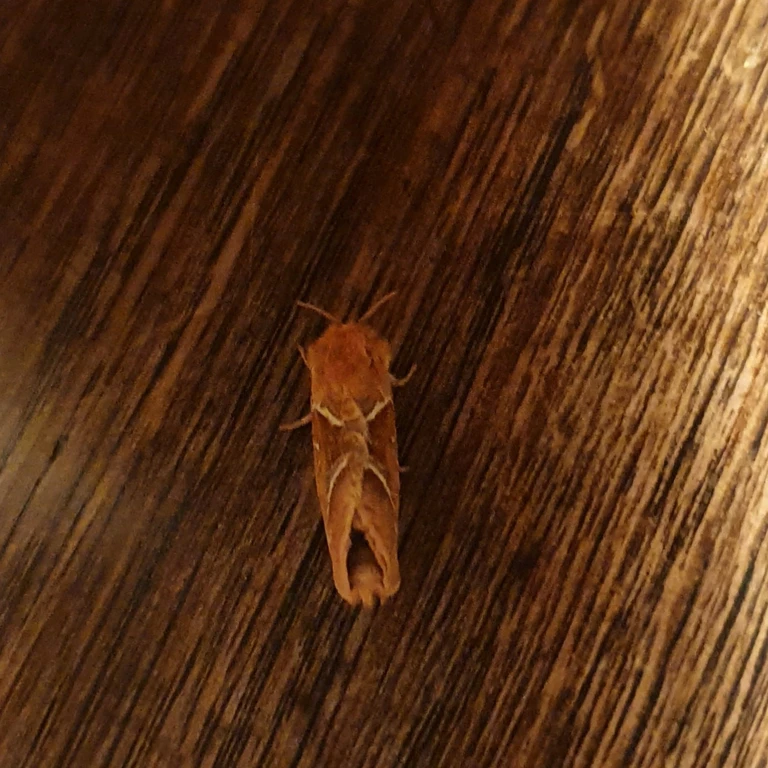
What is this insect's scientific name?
Triodia sylvina
